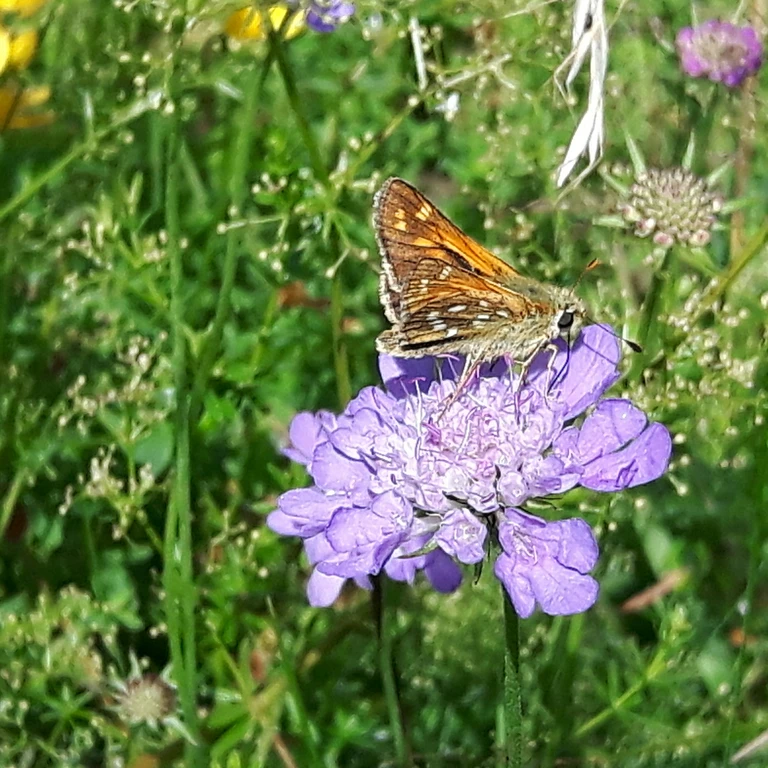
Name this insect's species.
Hesperia comma
